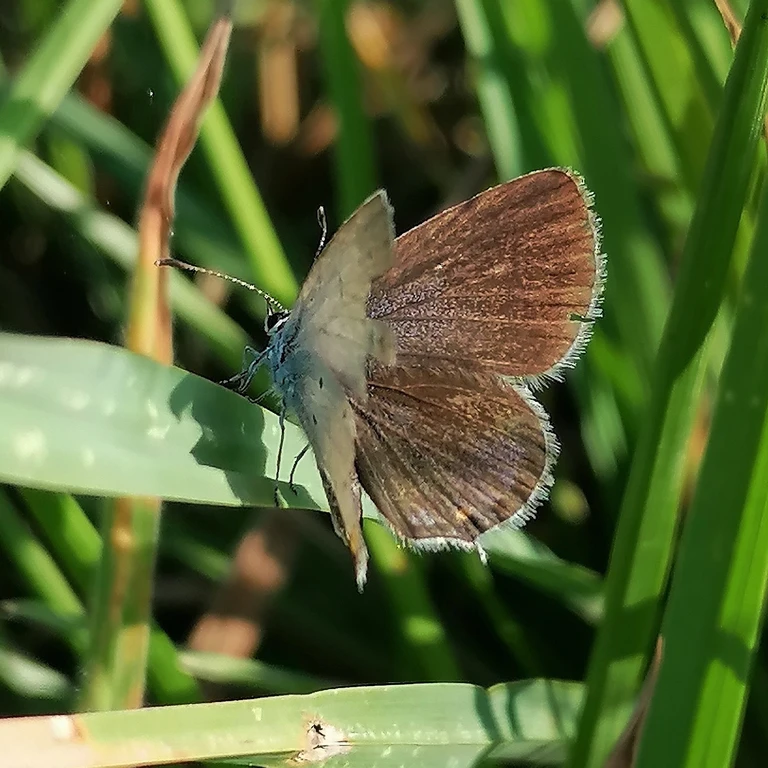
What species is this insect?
Cupido argiades (also Elkalyce argiades)
